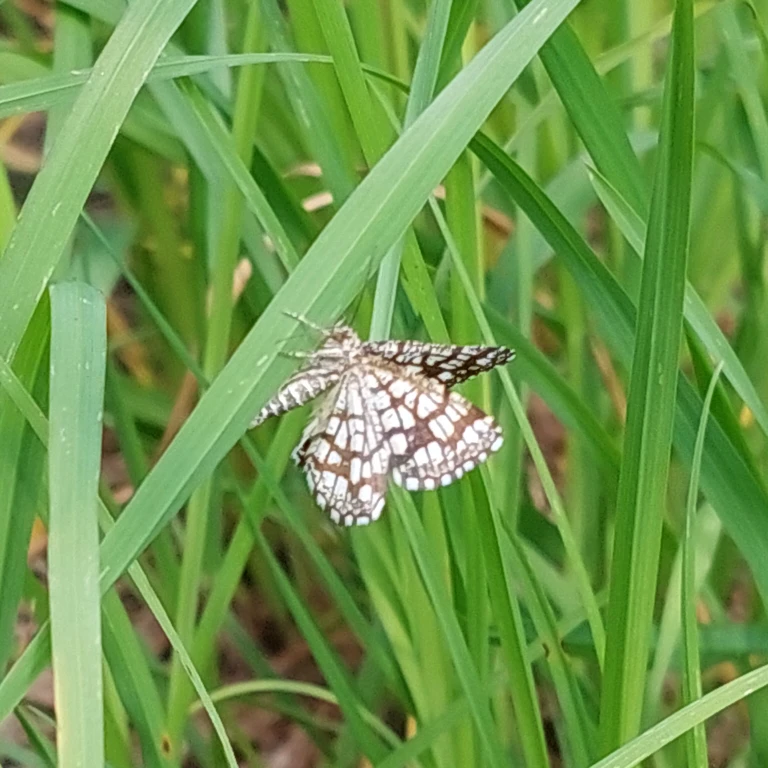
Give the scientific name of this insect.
Chiasmia clathrata
